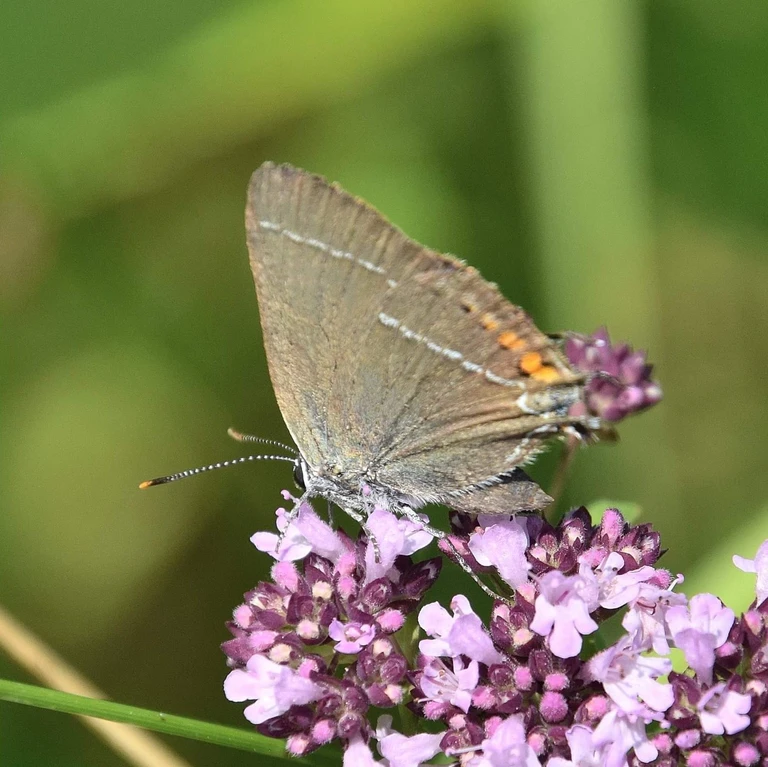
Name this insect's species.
Satyrium spini (also Tuttiola spini)
